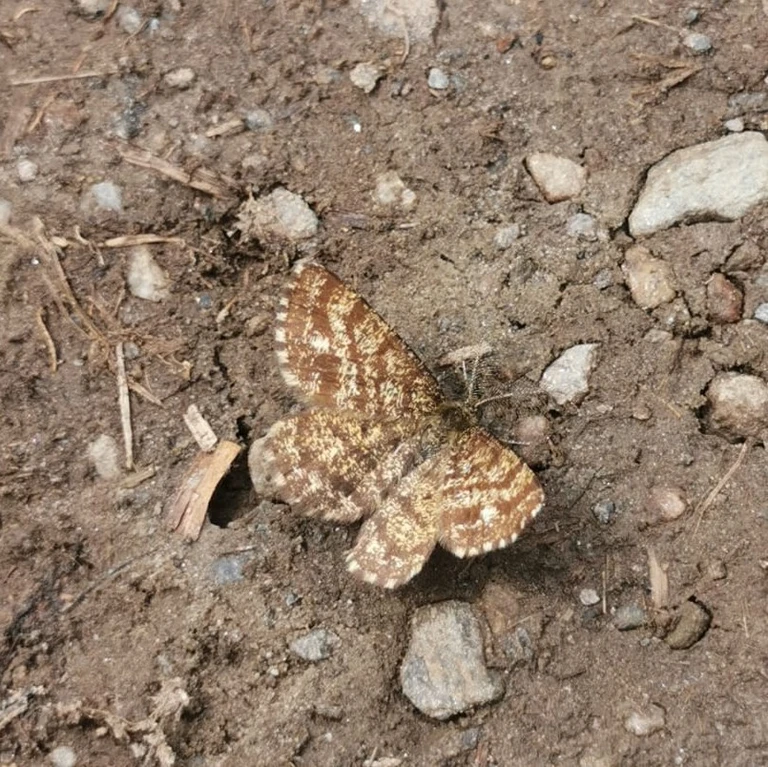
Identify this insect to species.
Ematurga atomaria
